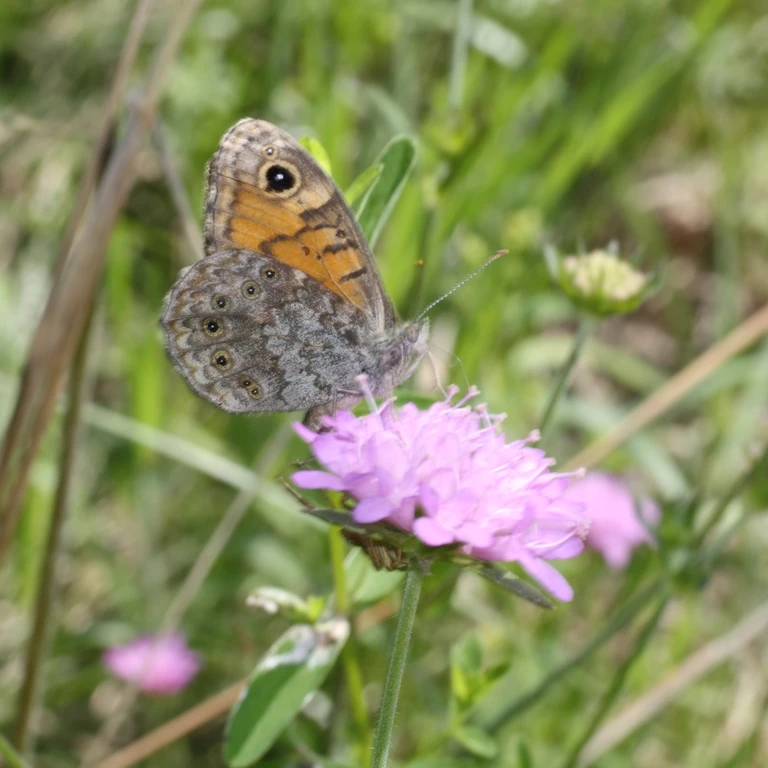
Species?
Lasiommata megera (also Pararge megera)
